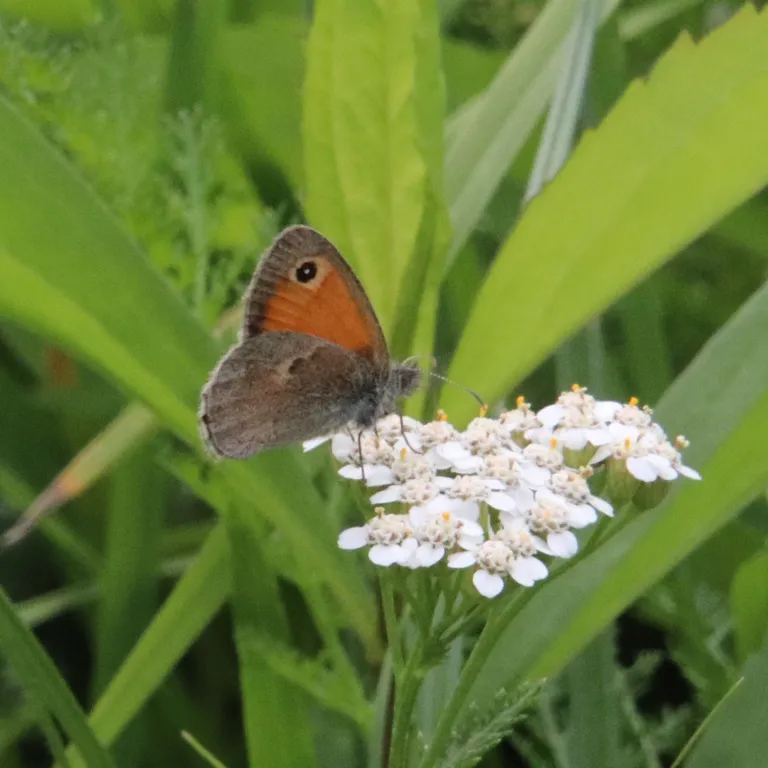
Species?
Coenonympha pamphilus
